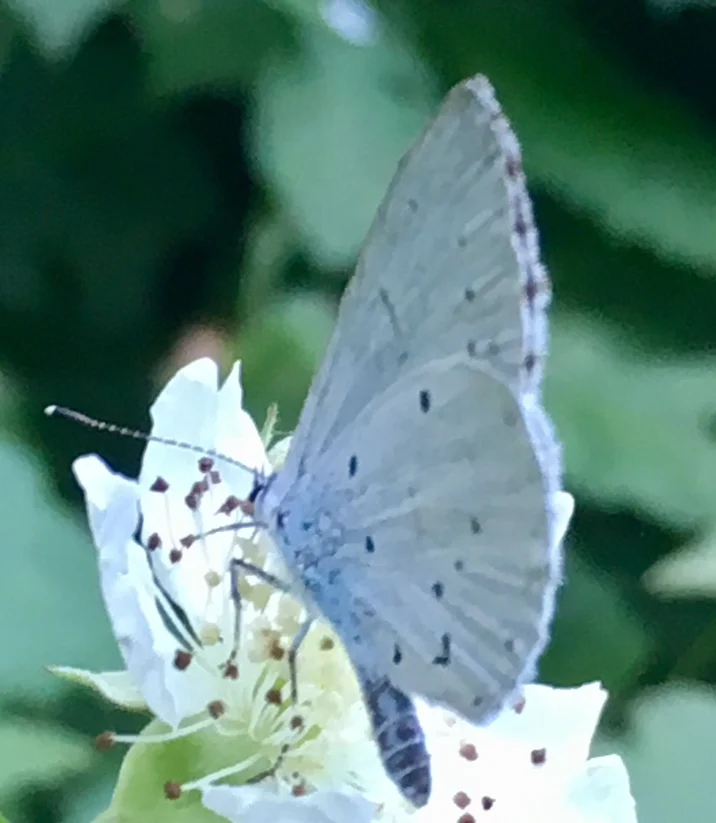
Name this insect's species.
Celastrina argiolus
